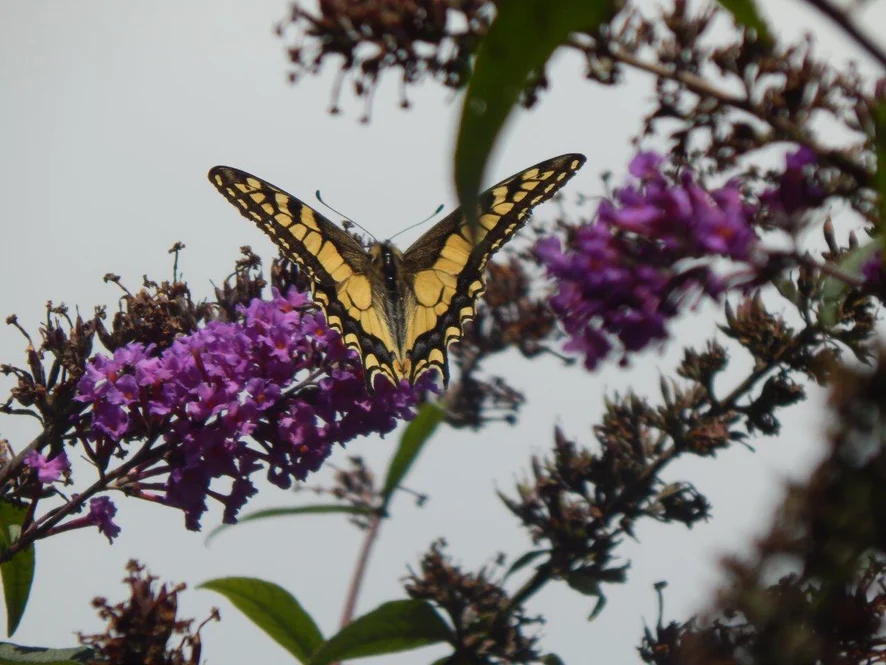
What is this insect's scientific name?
Papilio machaon
